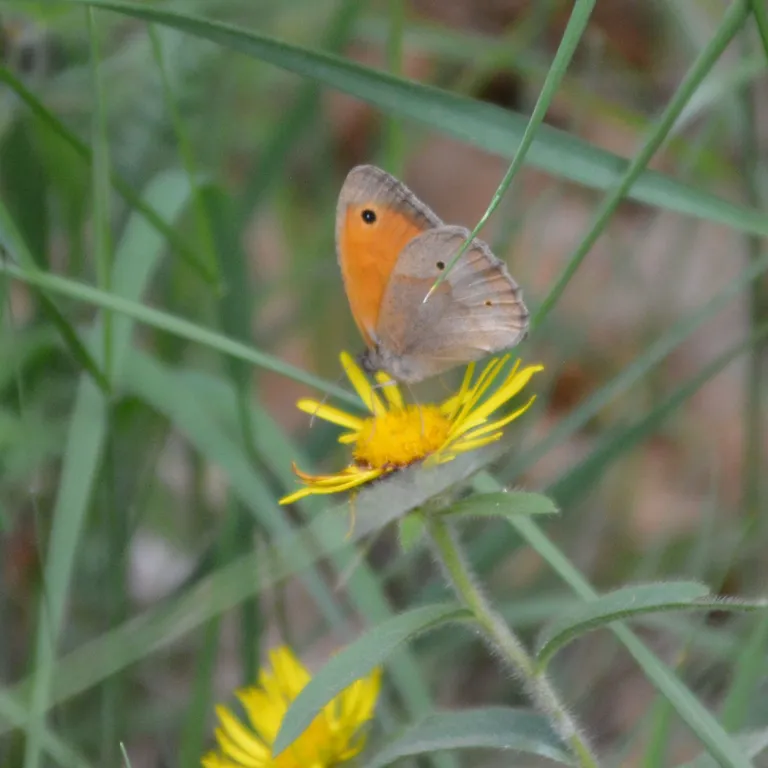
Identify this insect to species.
Maniola jurtina
